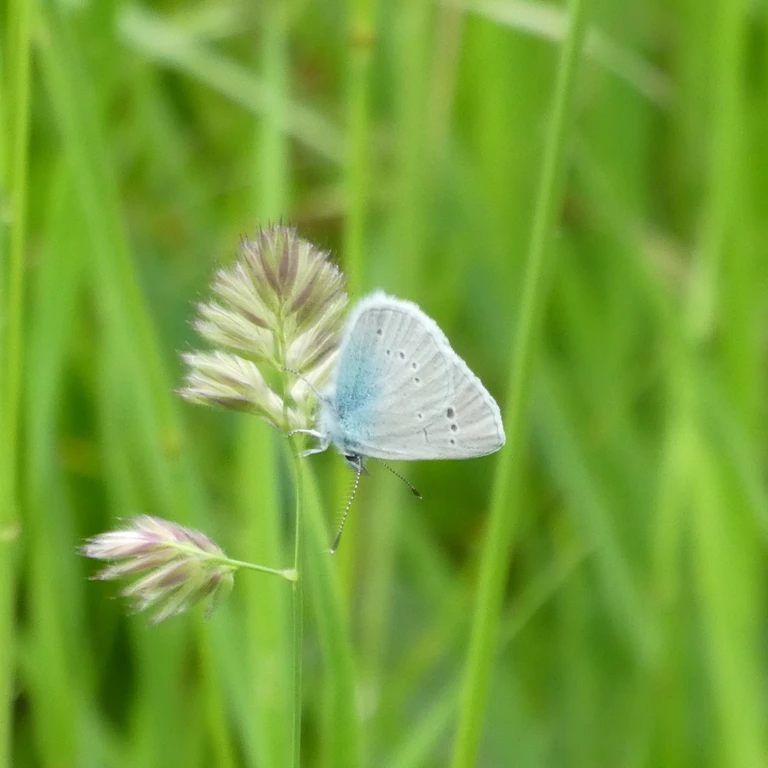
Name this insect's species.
Glaucopsyche alexis
